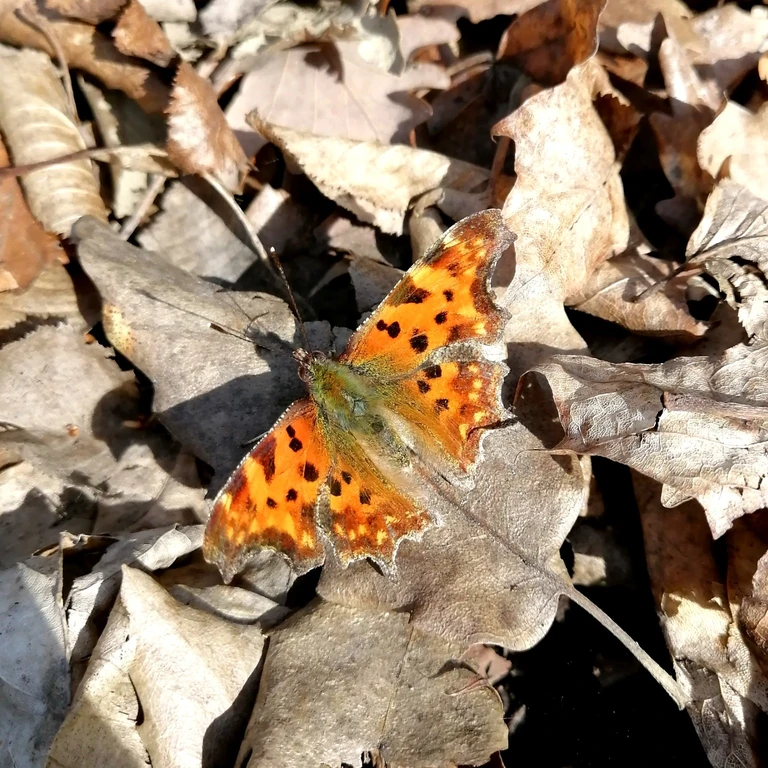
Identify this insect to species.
Polygonia c-album
